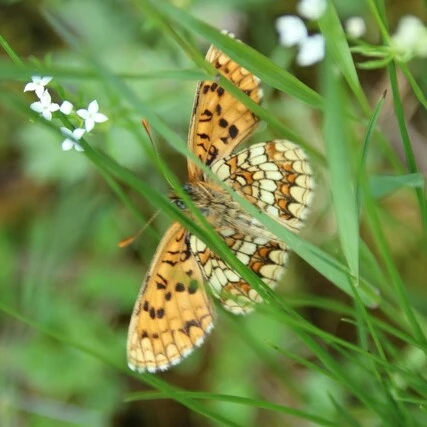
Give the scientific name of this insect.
Melitaea athalia
